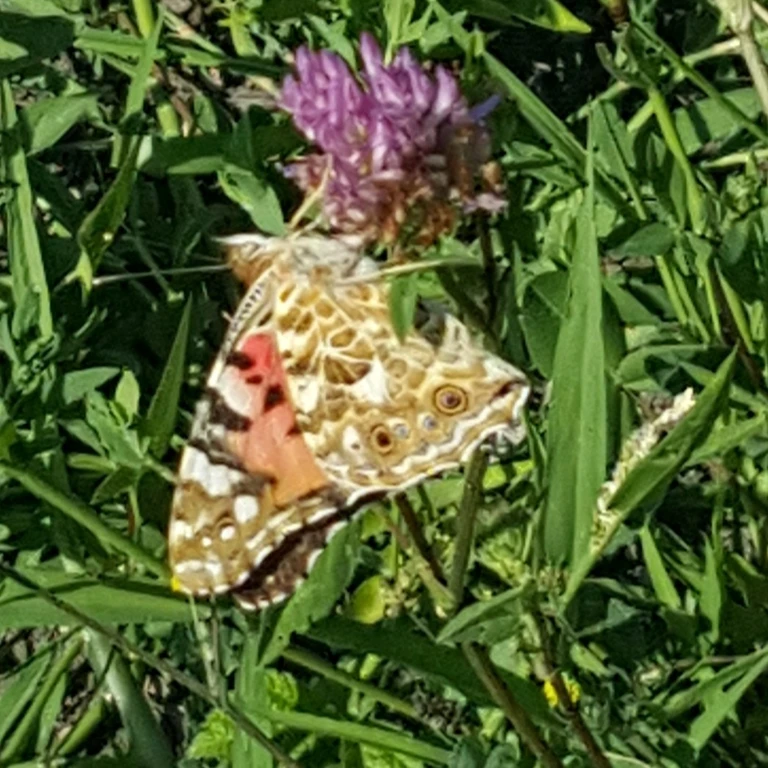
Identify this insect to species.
Vanessa cardui
